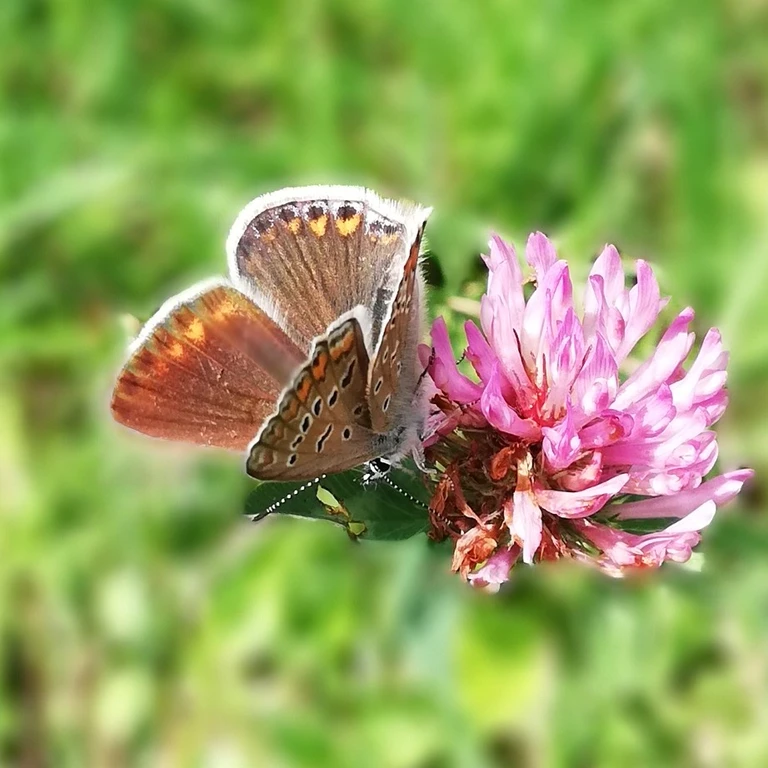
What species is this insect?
Polyommatus icarus
